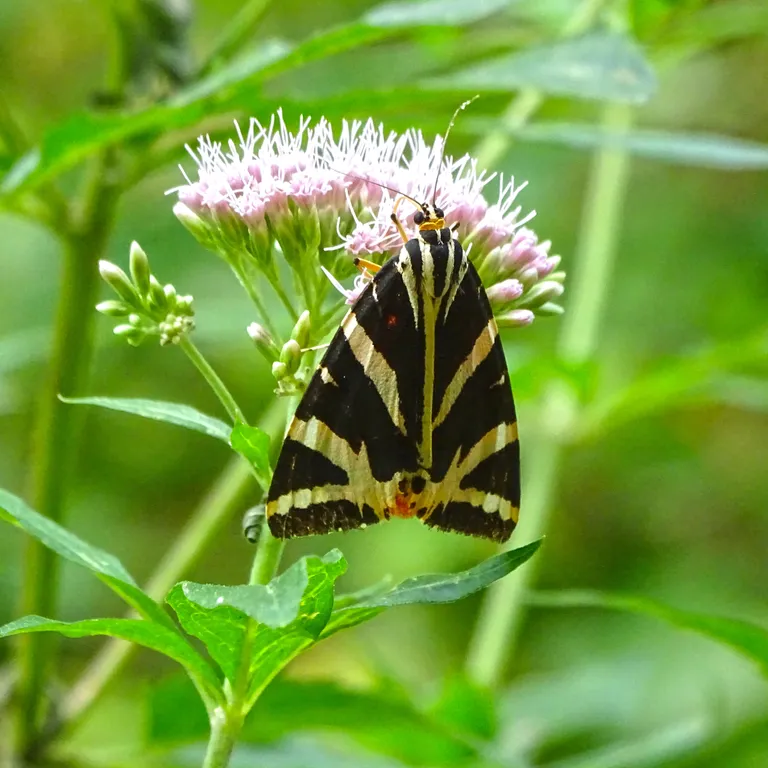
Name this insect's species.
Euplagia quadripunctaria
